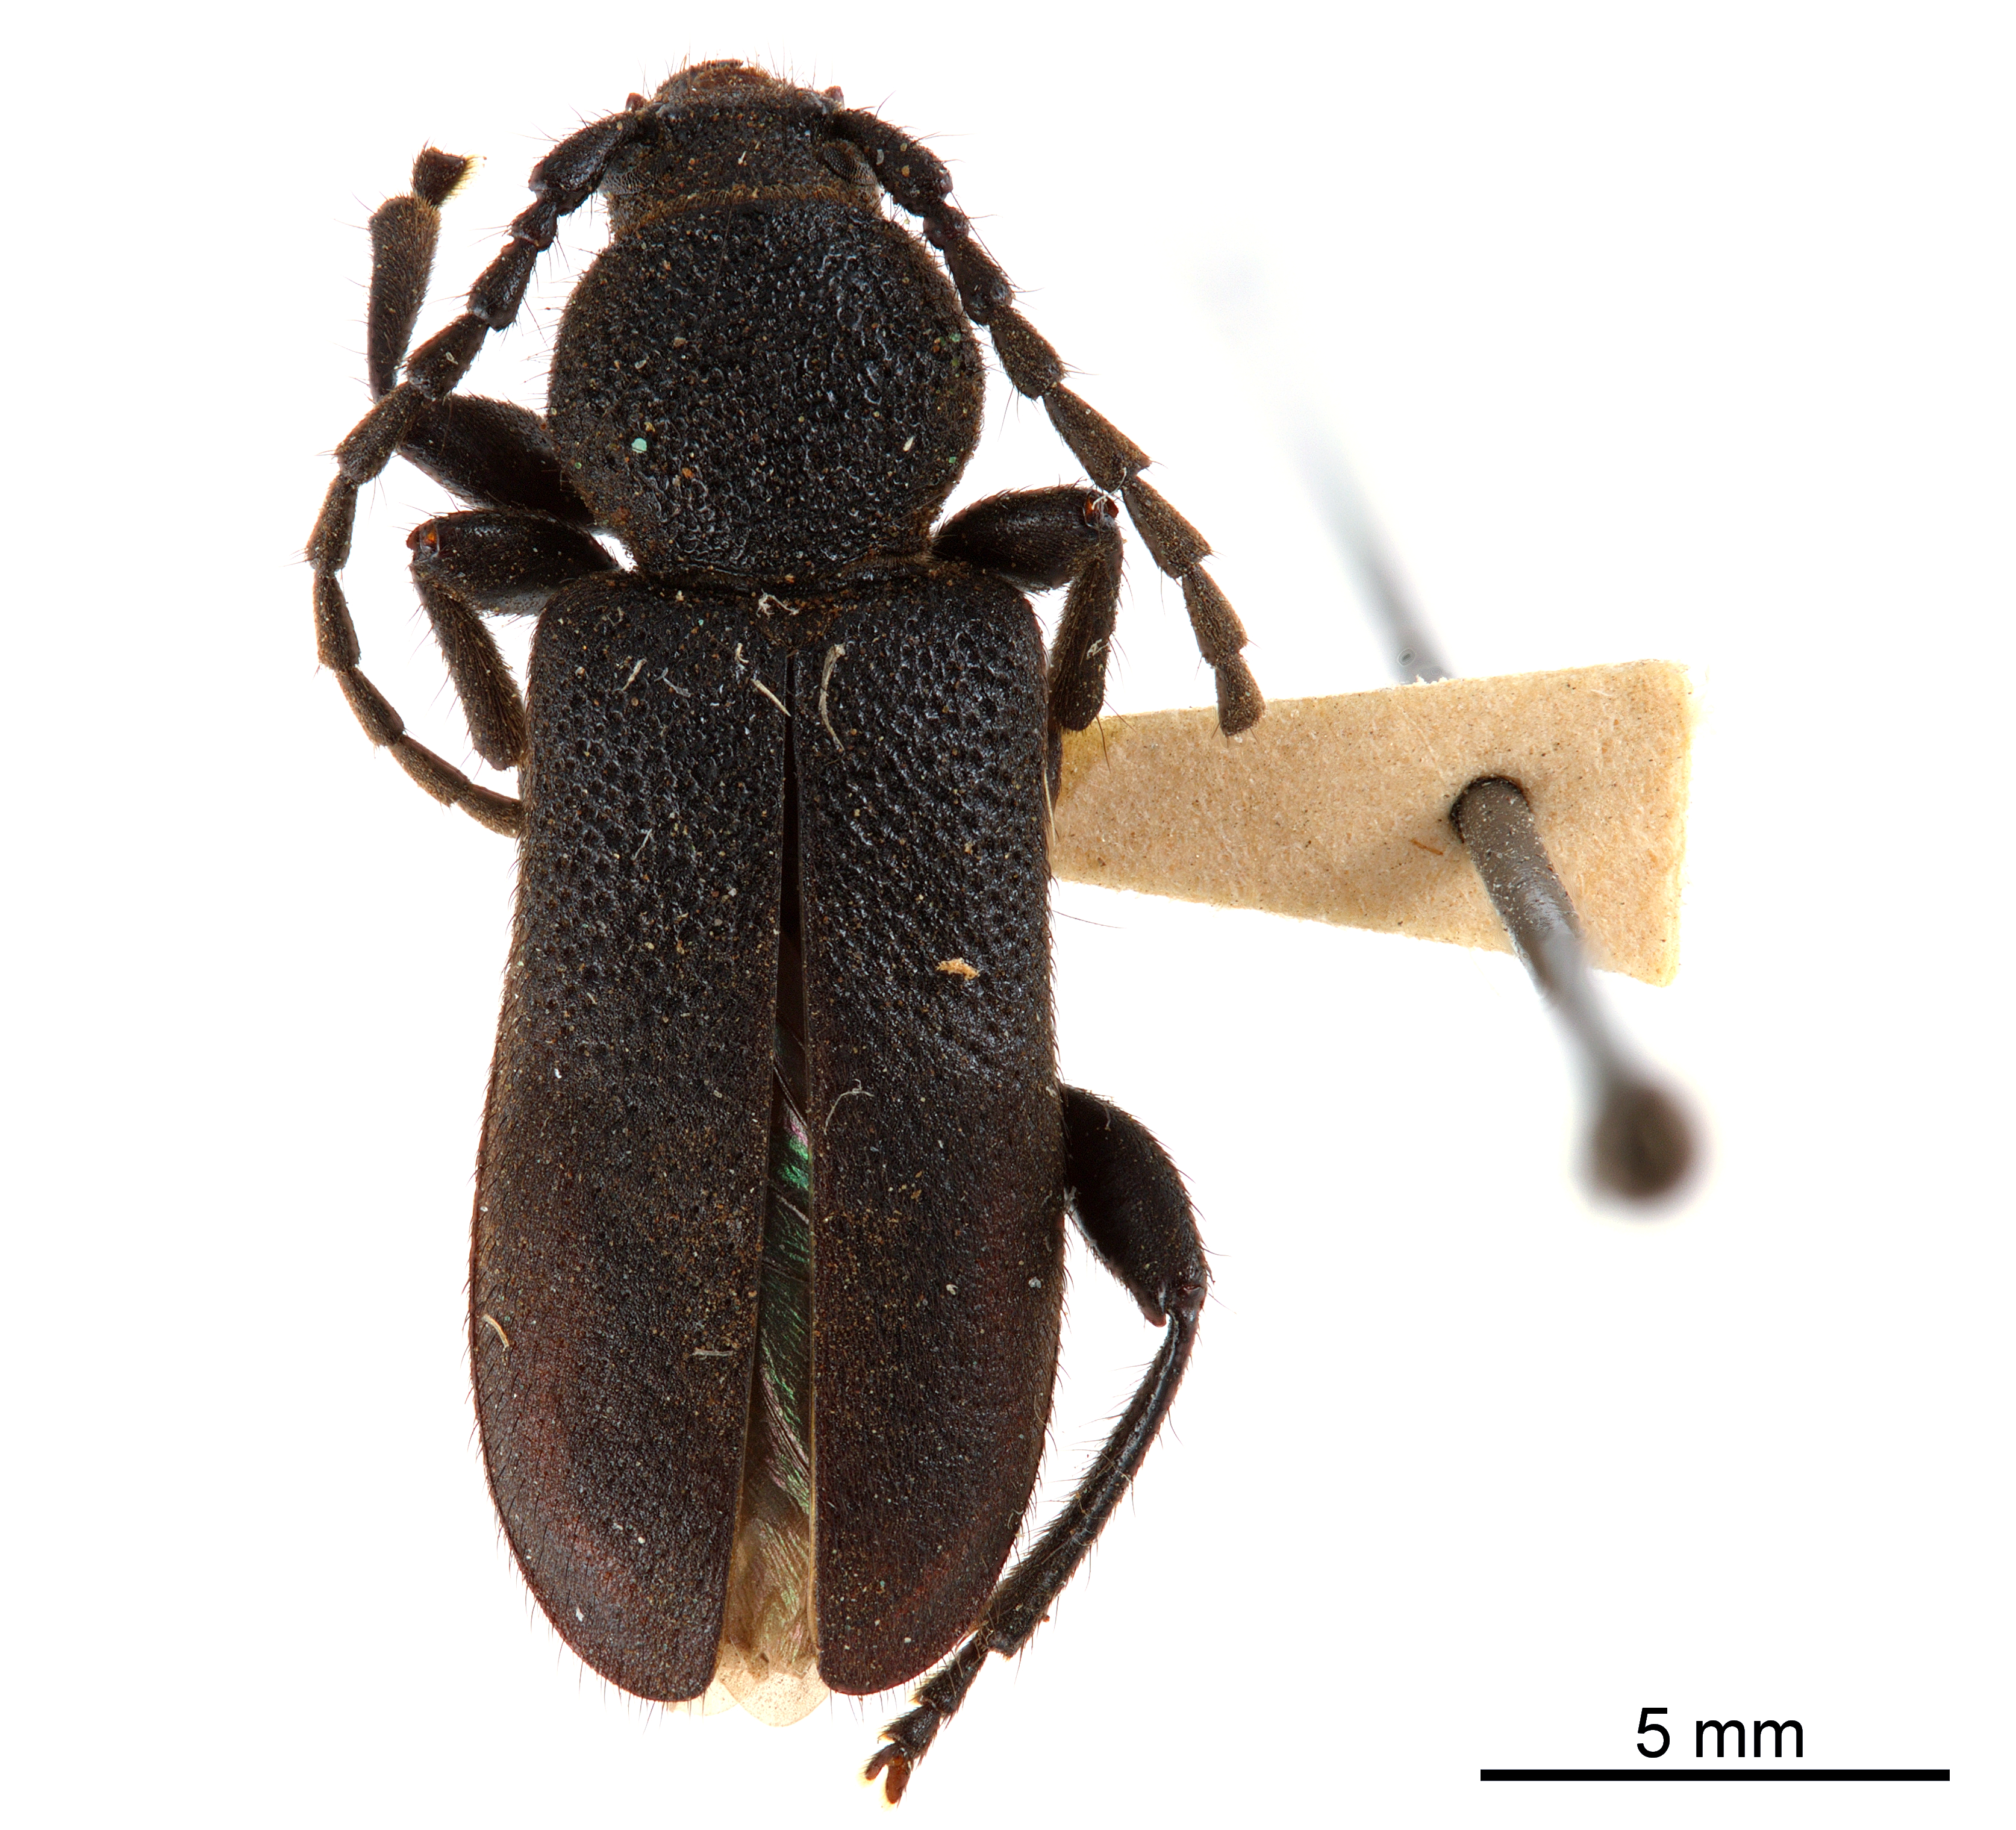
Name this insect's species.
Xylocrius agassizi
